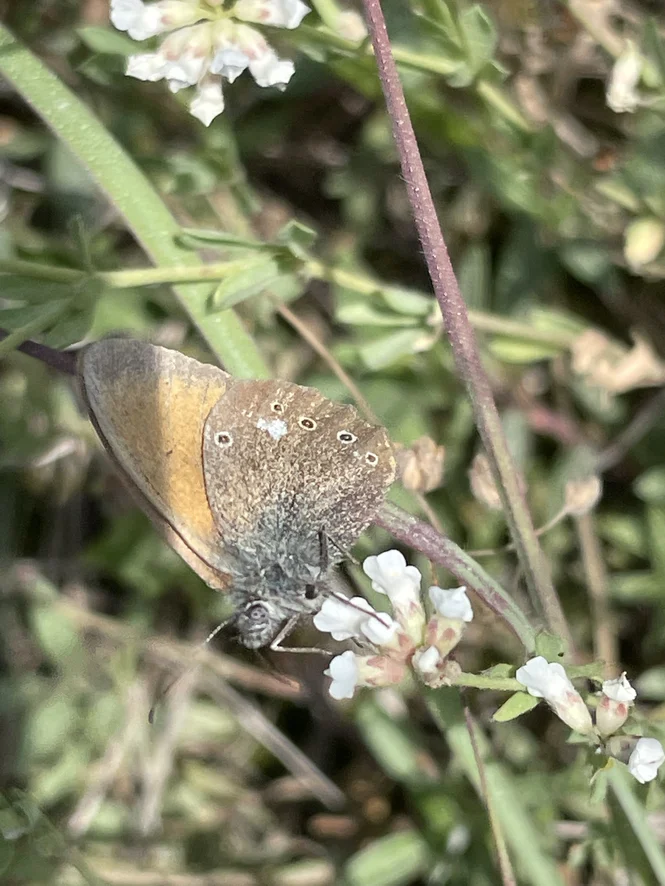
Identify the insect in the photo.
Coenonympha glycerion (also Coenonympha iphis)
